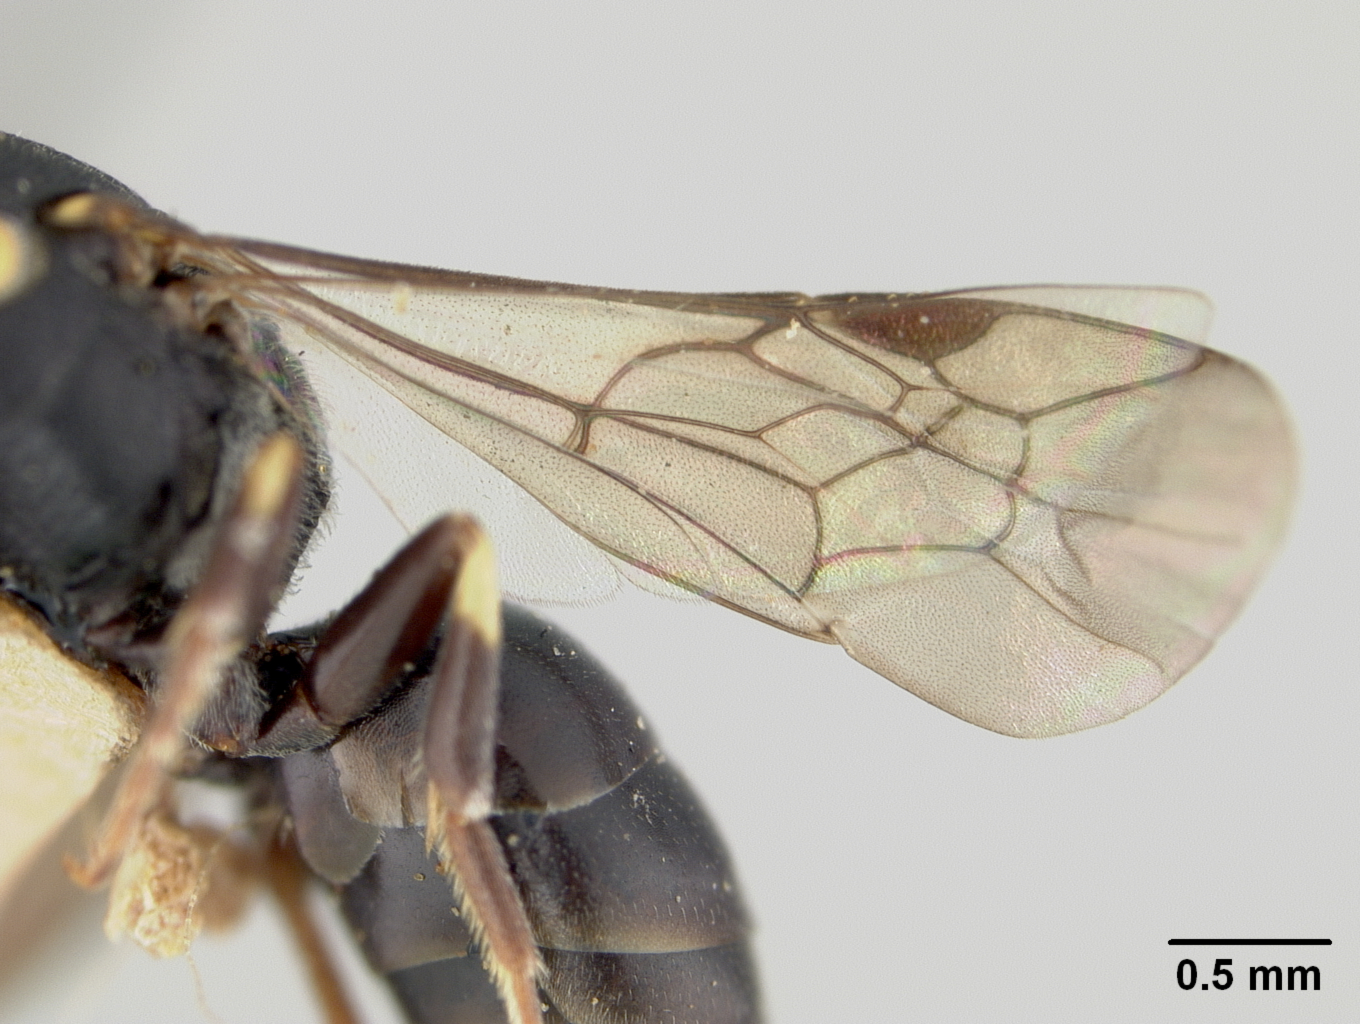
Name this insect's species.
Prosopis flavohumeralis
